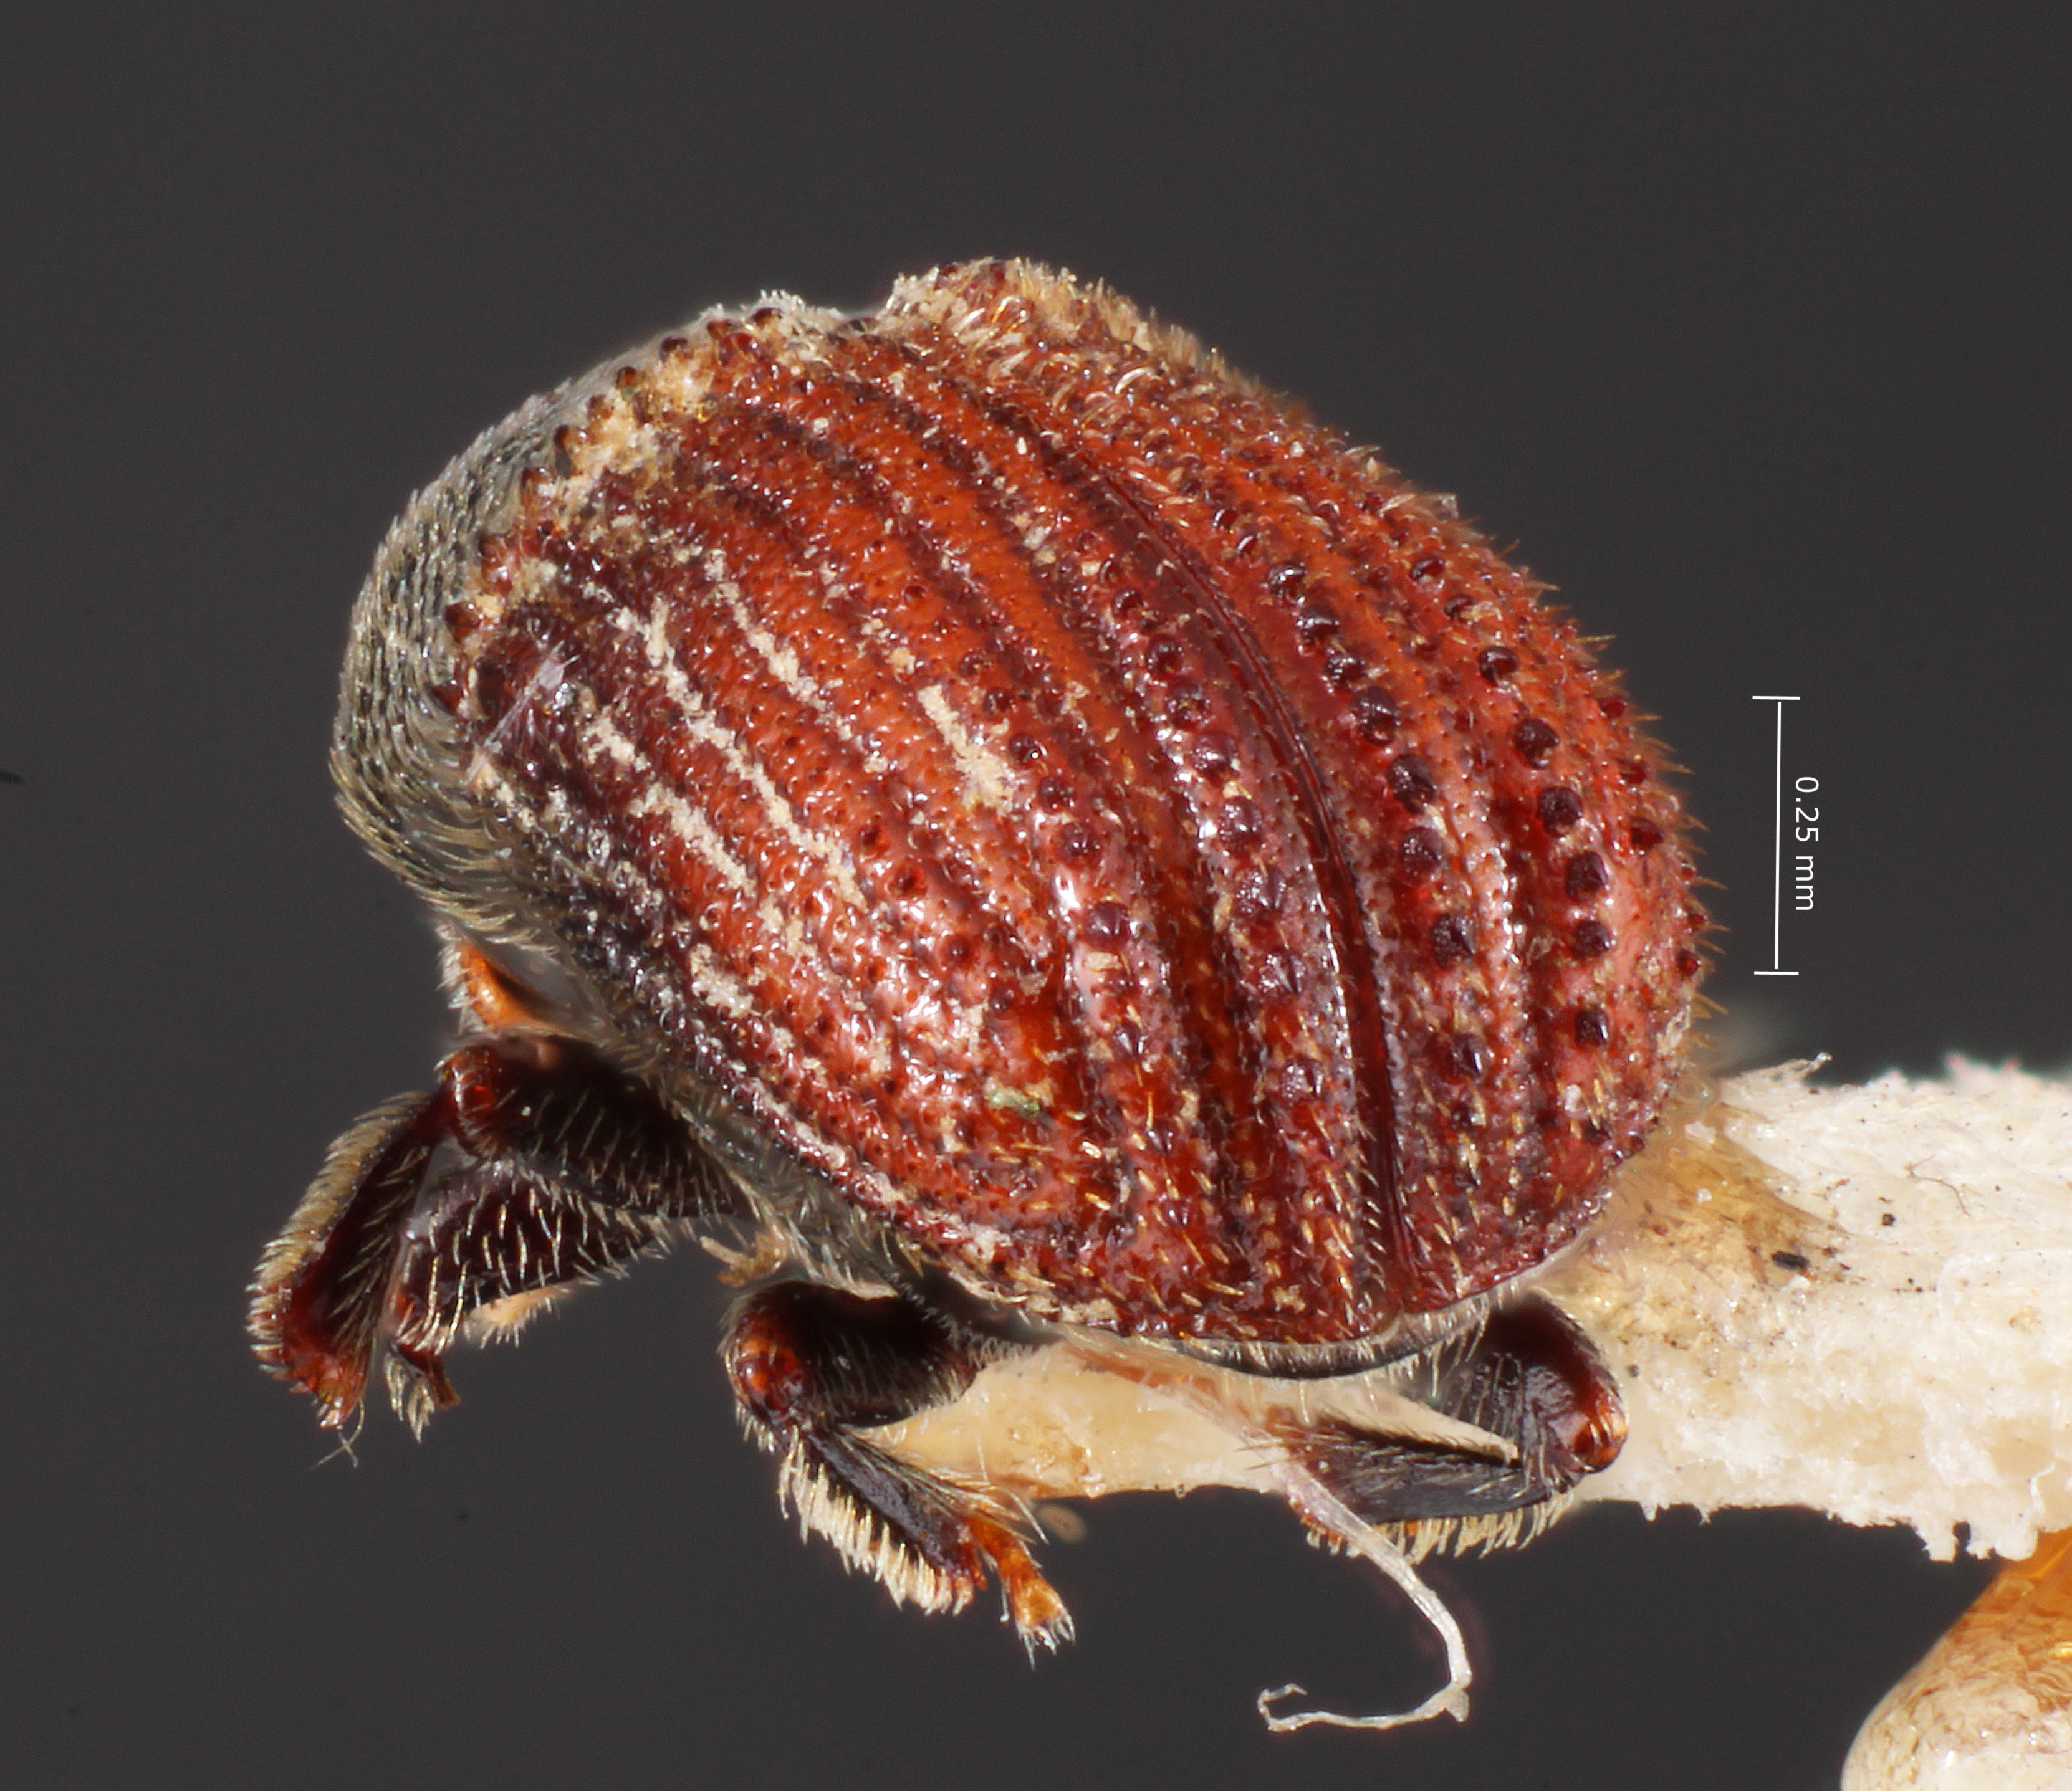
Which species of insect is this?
Phloeosinus hoferi
